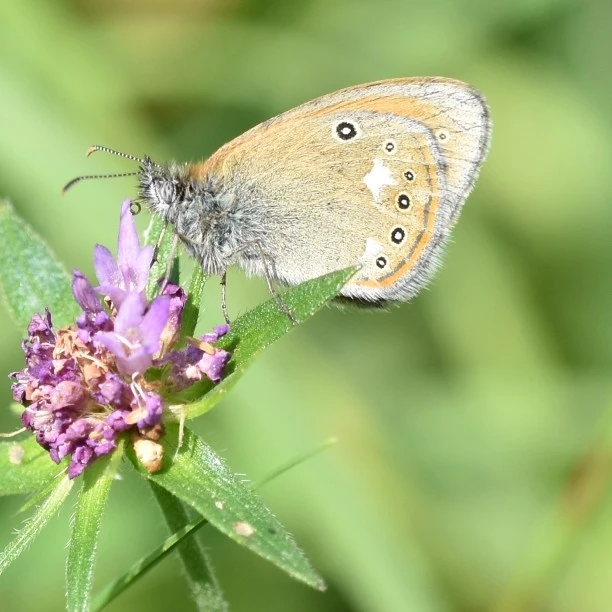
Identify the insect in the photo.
Coenonympha glycerion (also Coenonympha iphis)
